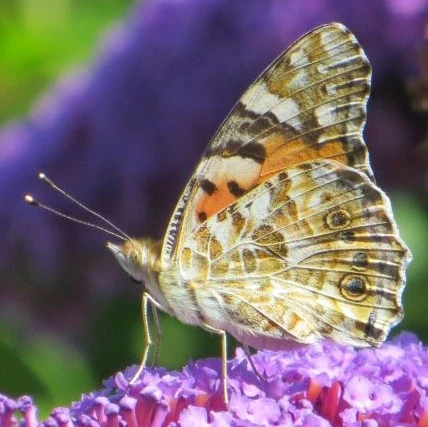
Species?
Vanessa cardui
